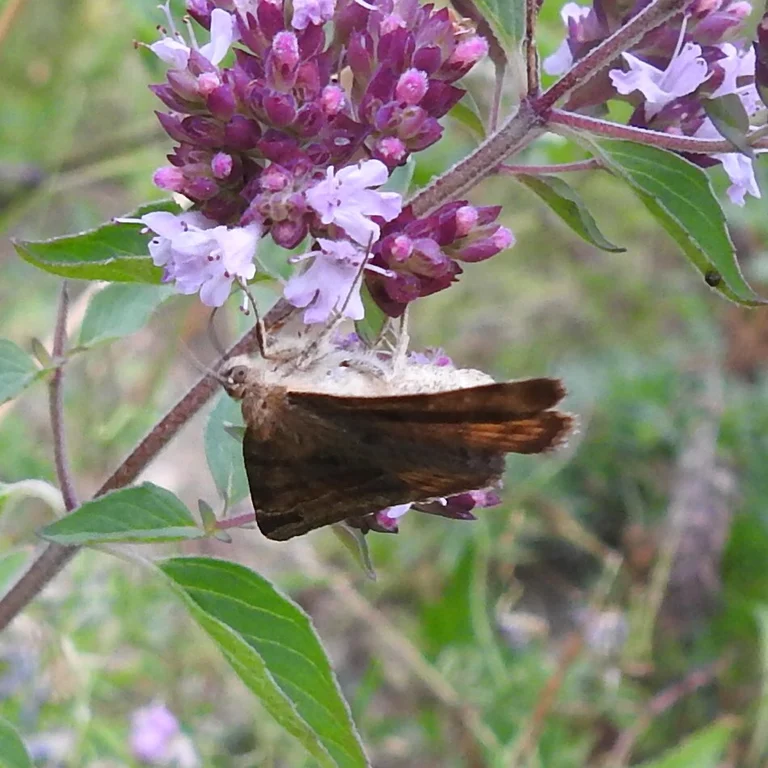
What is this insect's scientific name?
Euclidia glyphica
